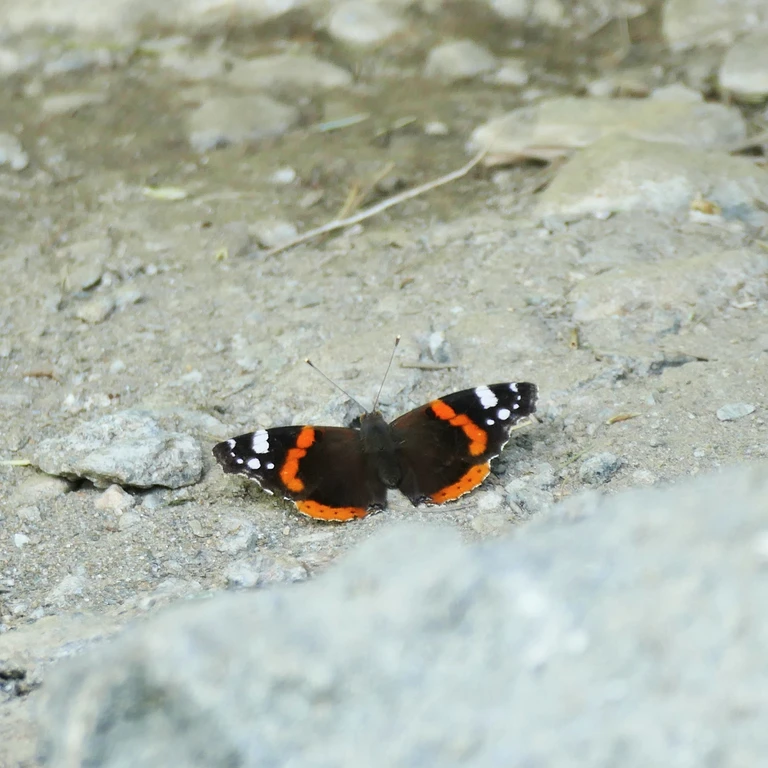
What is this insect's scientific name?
Vanessa atalanta
